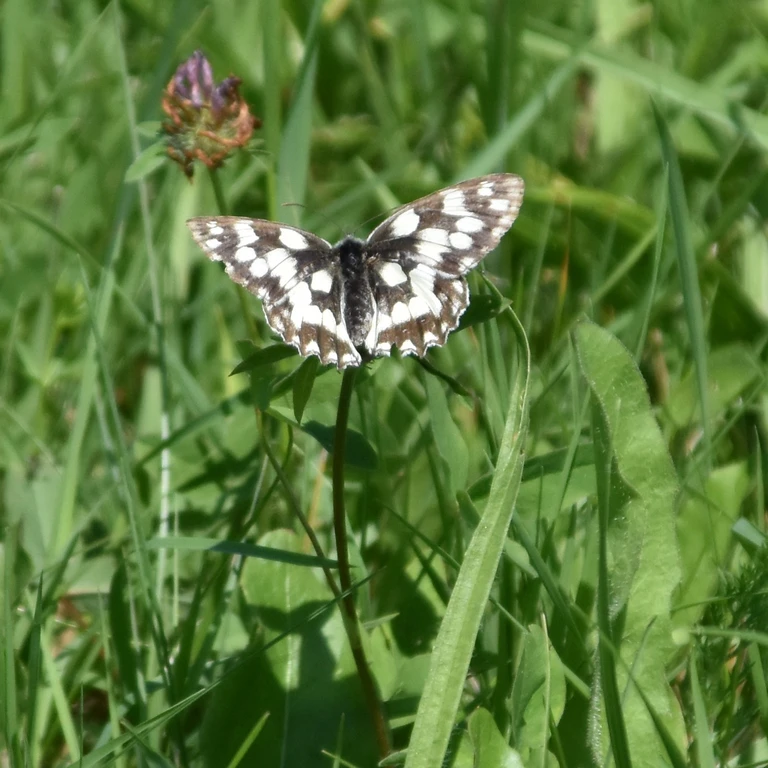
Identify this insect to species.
Melanargia galathea
